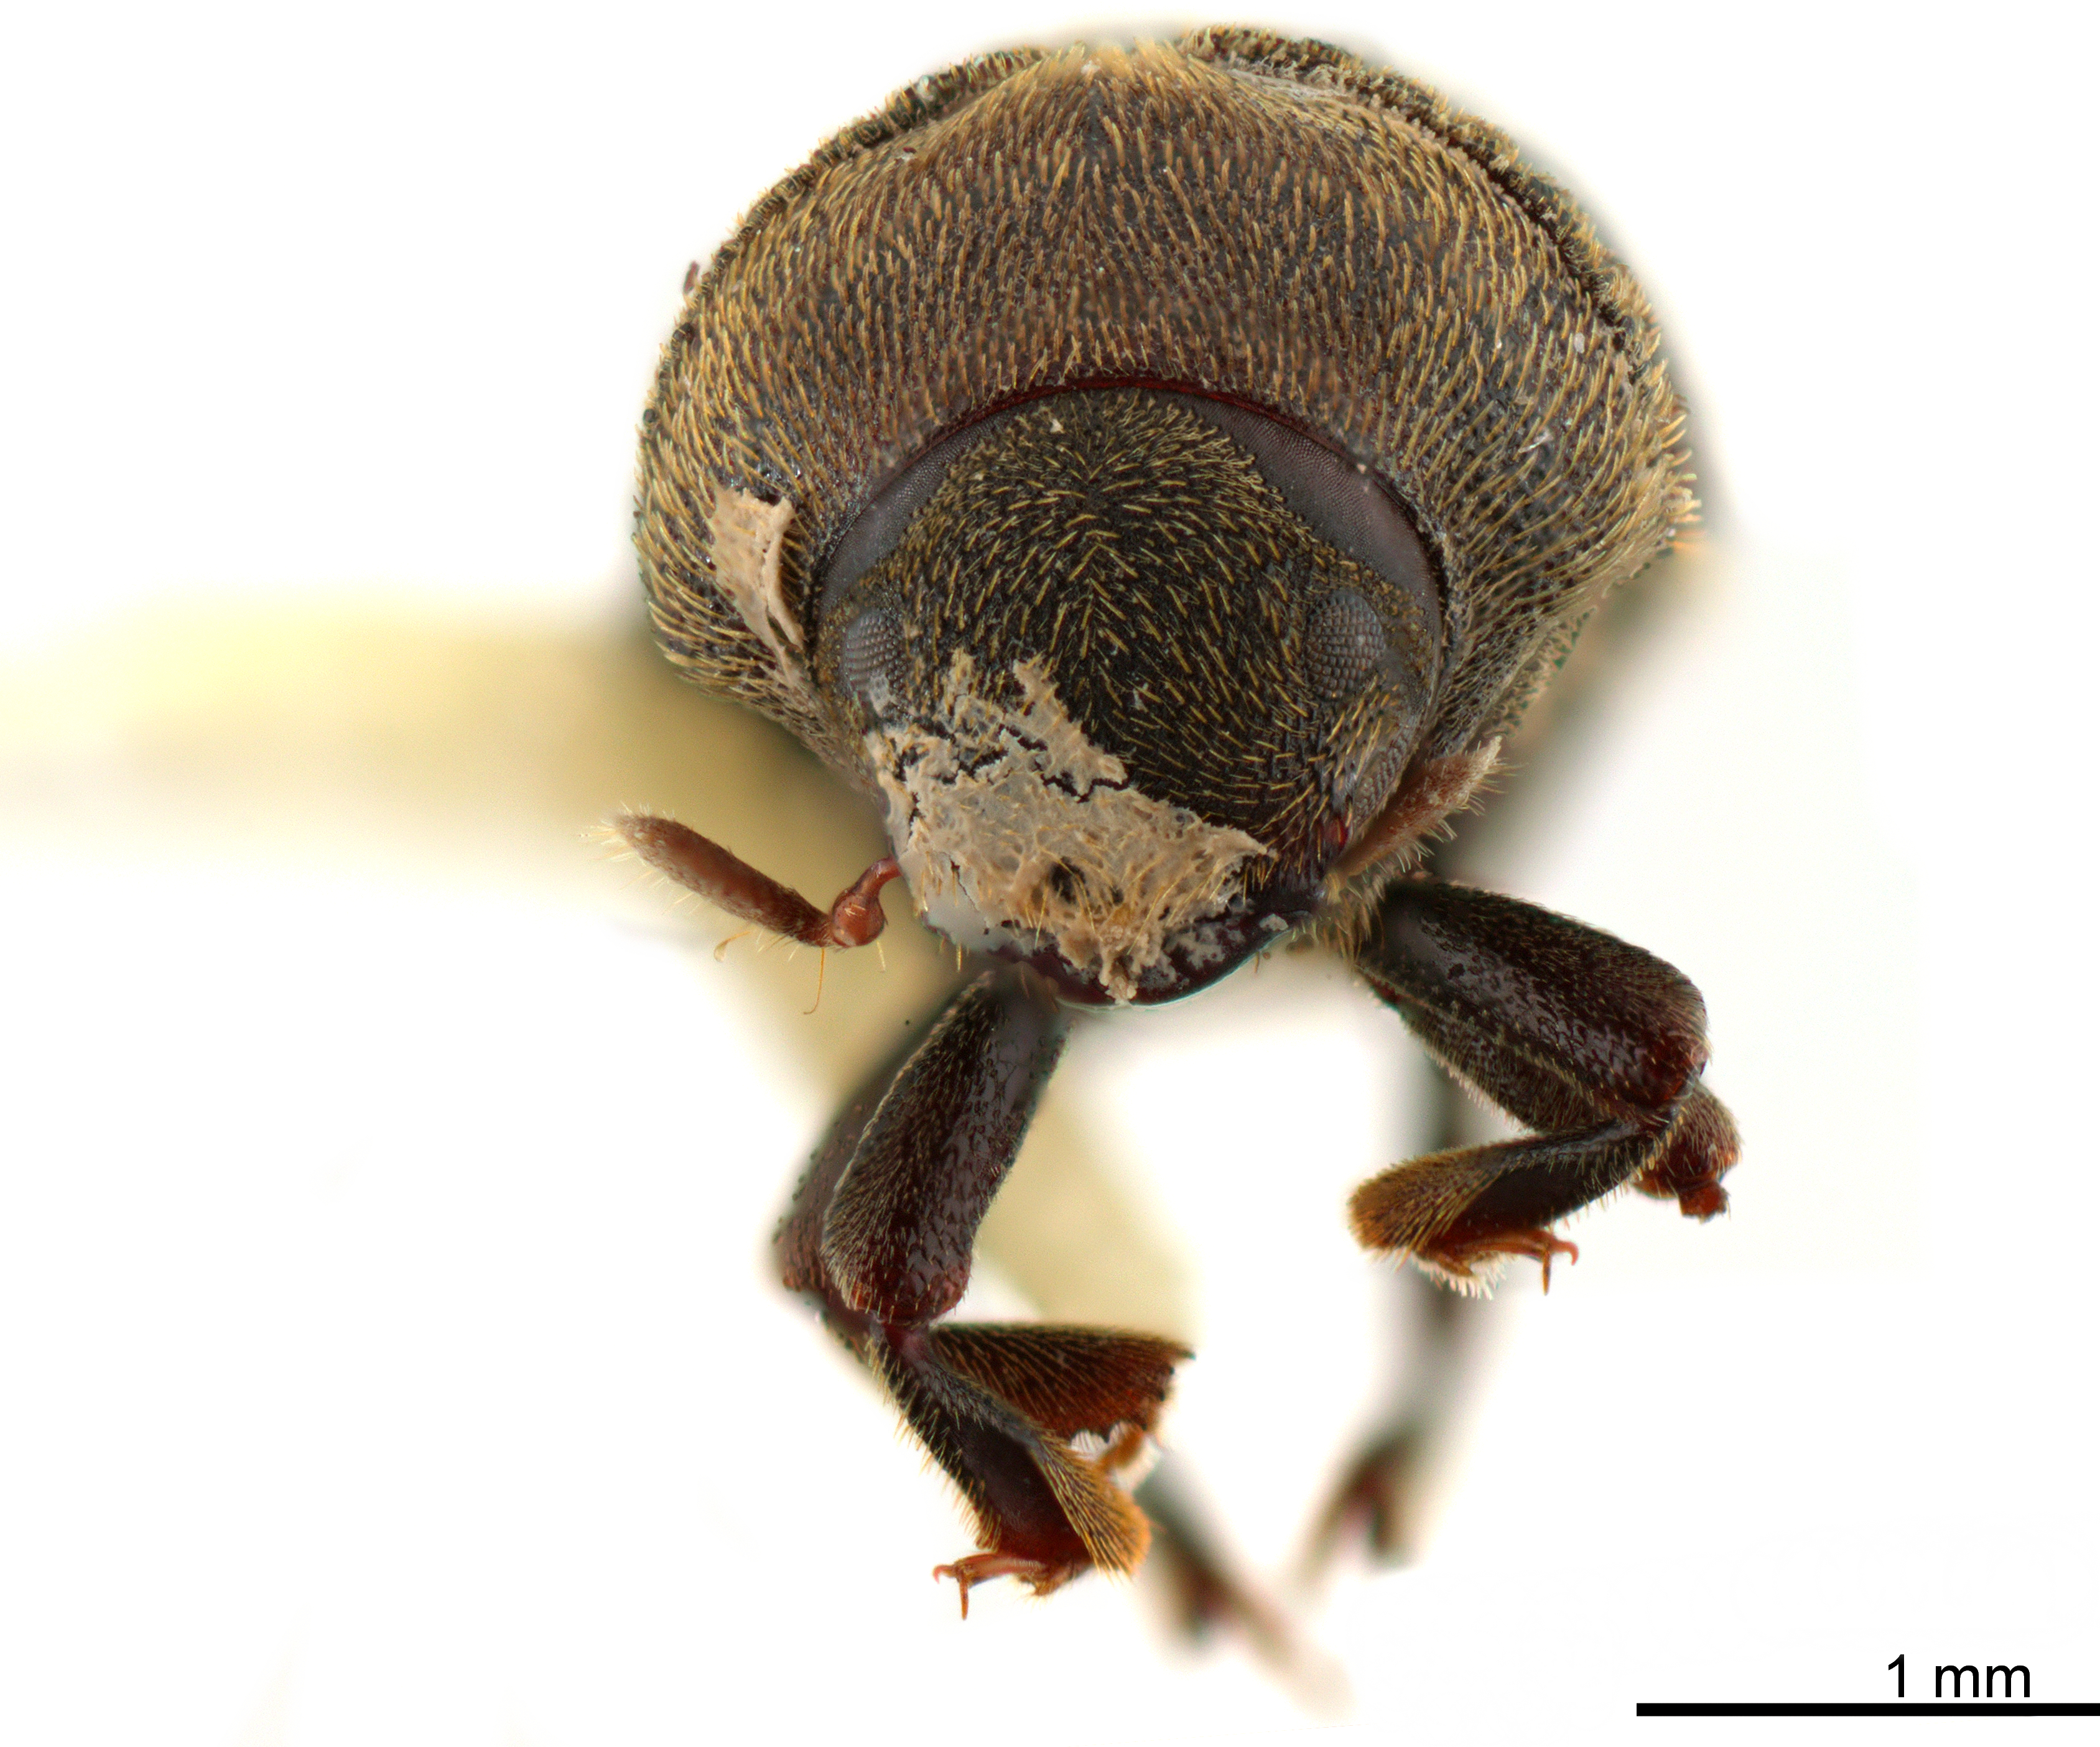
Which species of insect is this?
Phrixosoma viriosum
